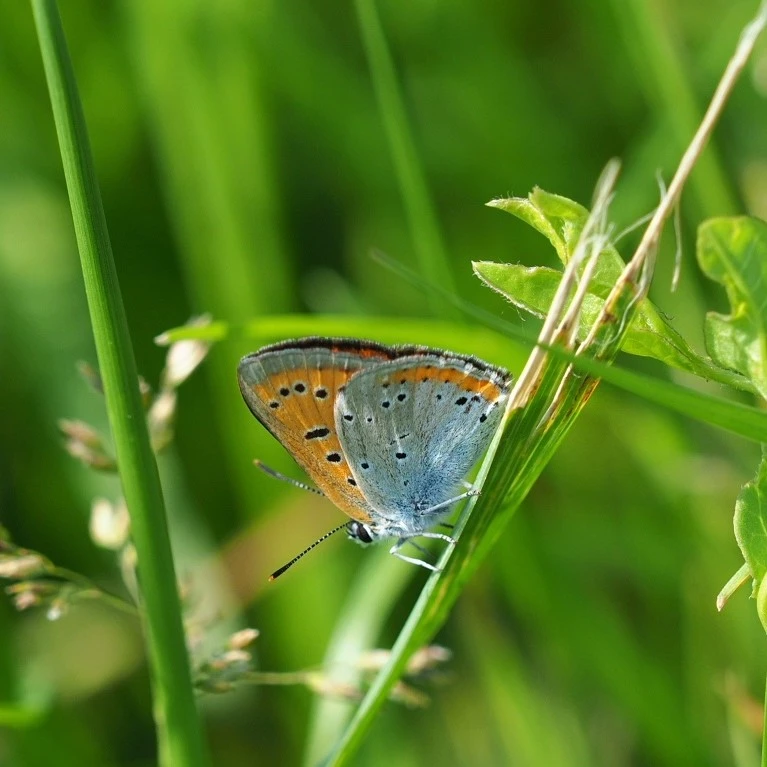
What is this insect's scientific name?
Lycaena dispar
